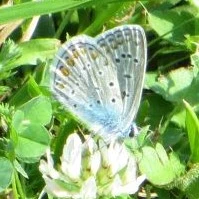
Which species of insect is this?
Polyommatus icarus
